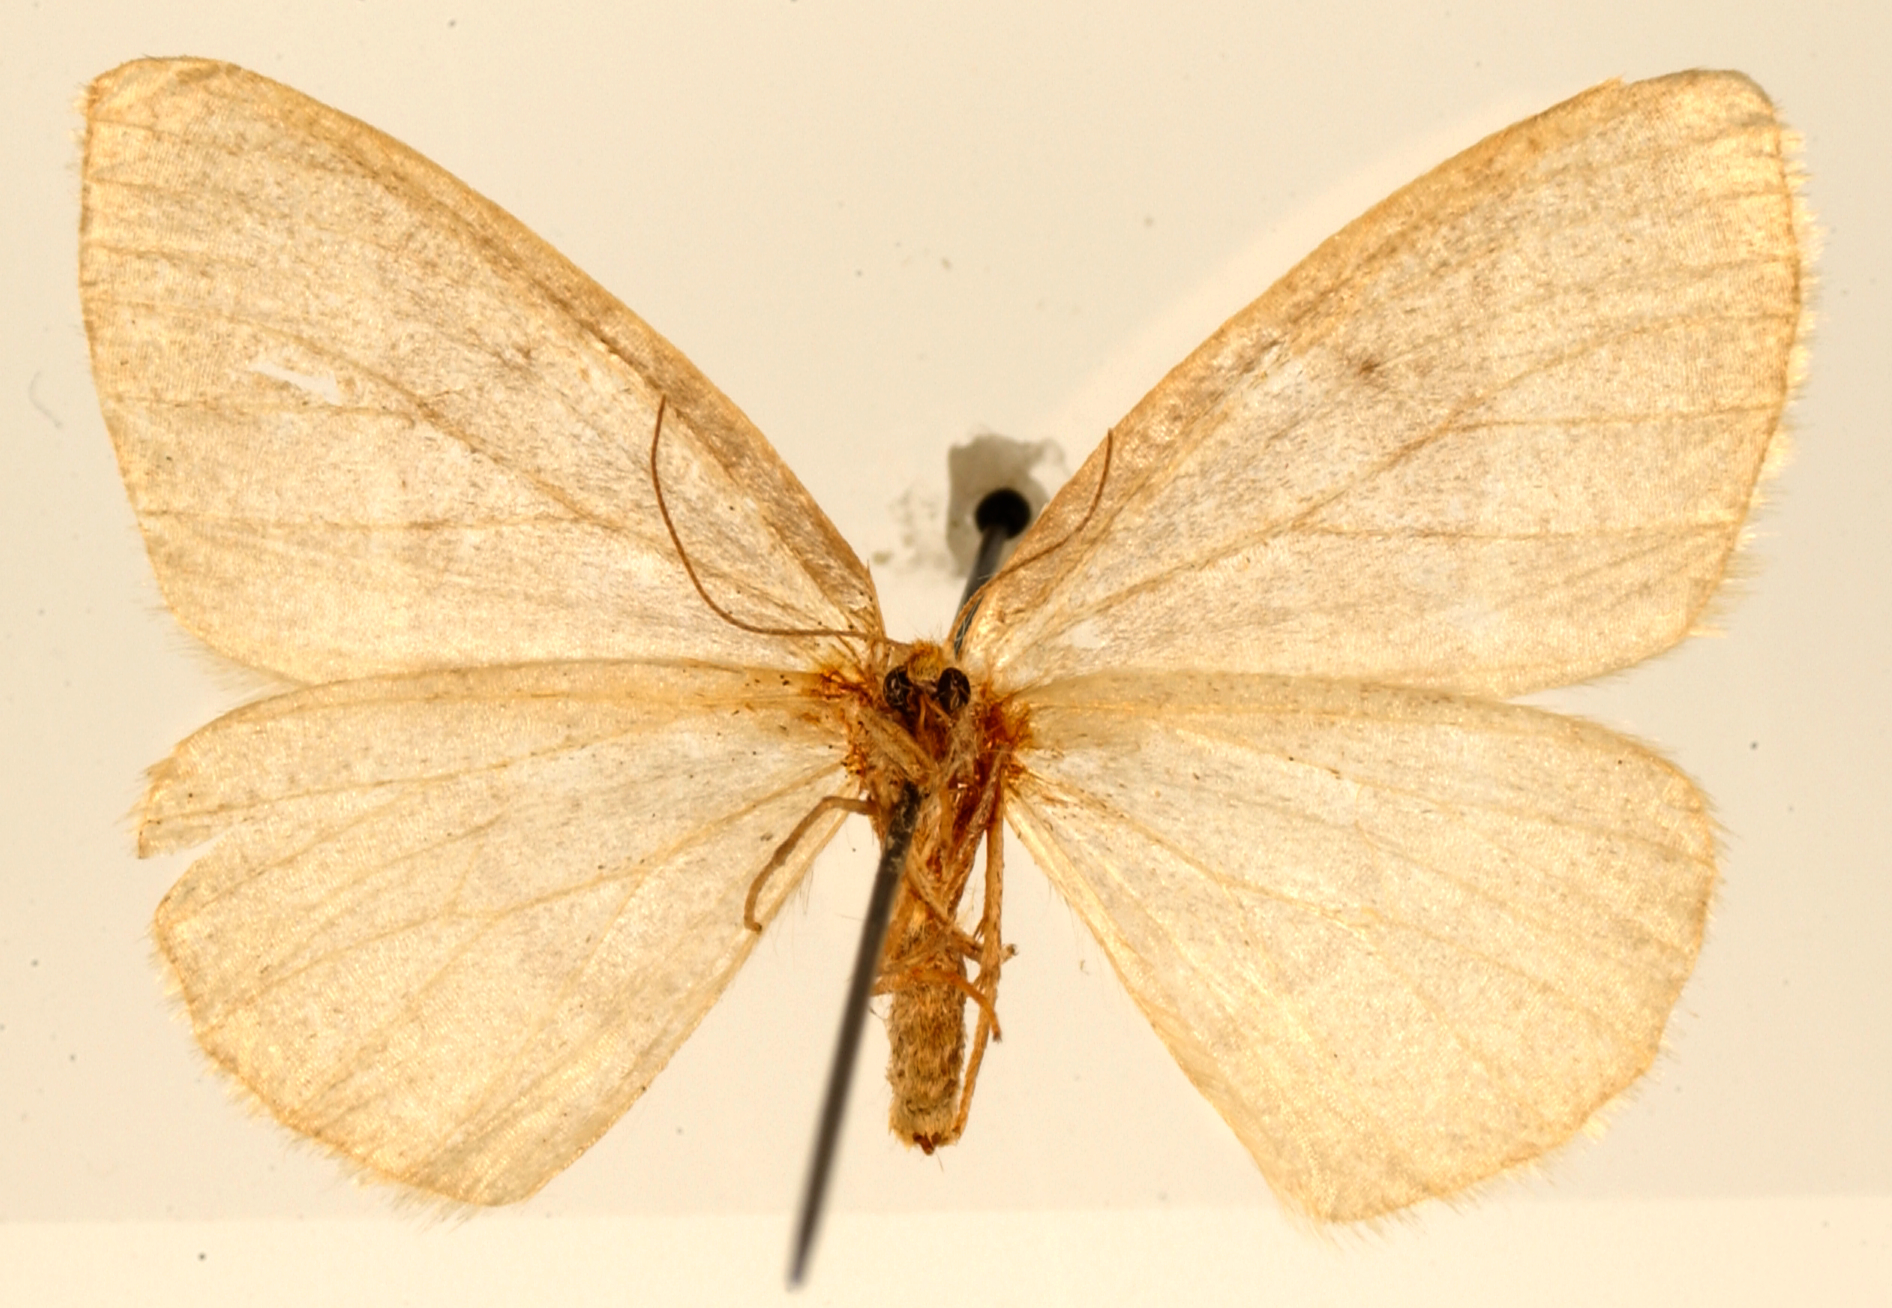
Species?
Heteroleuca similipennis
